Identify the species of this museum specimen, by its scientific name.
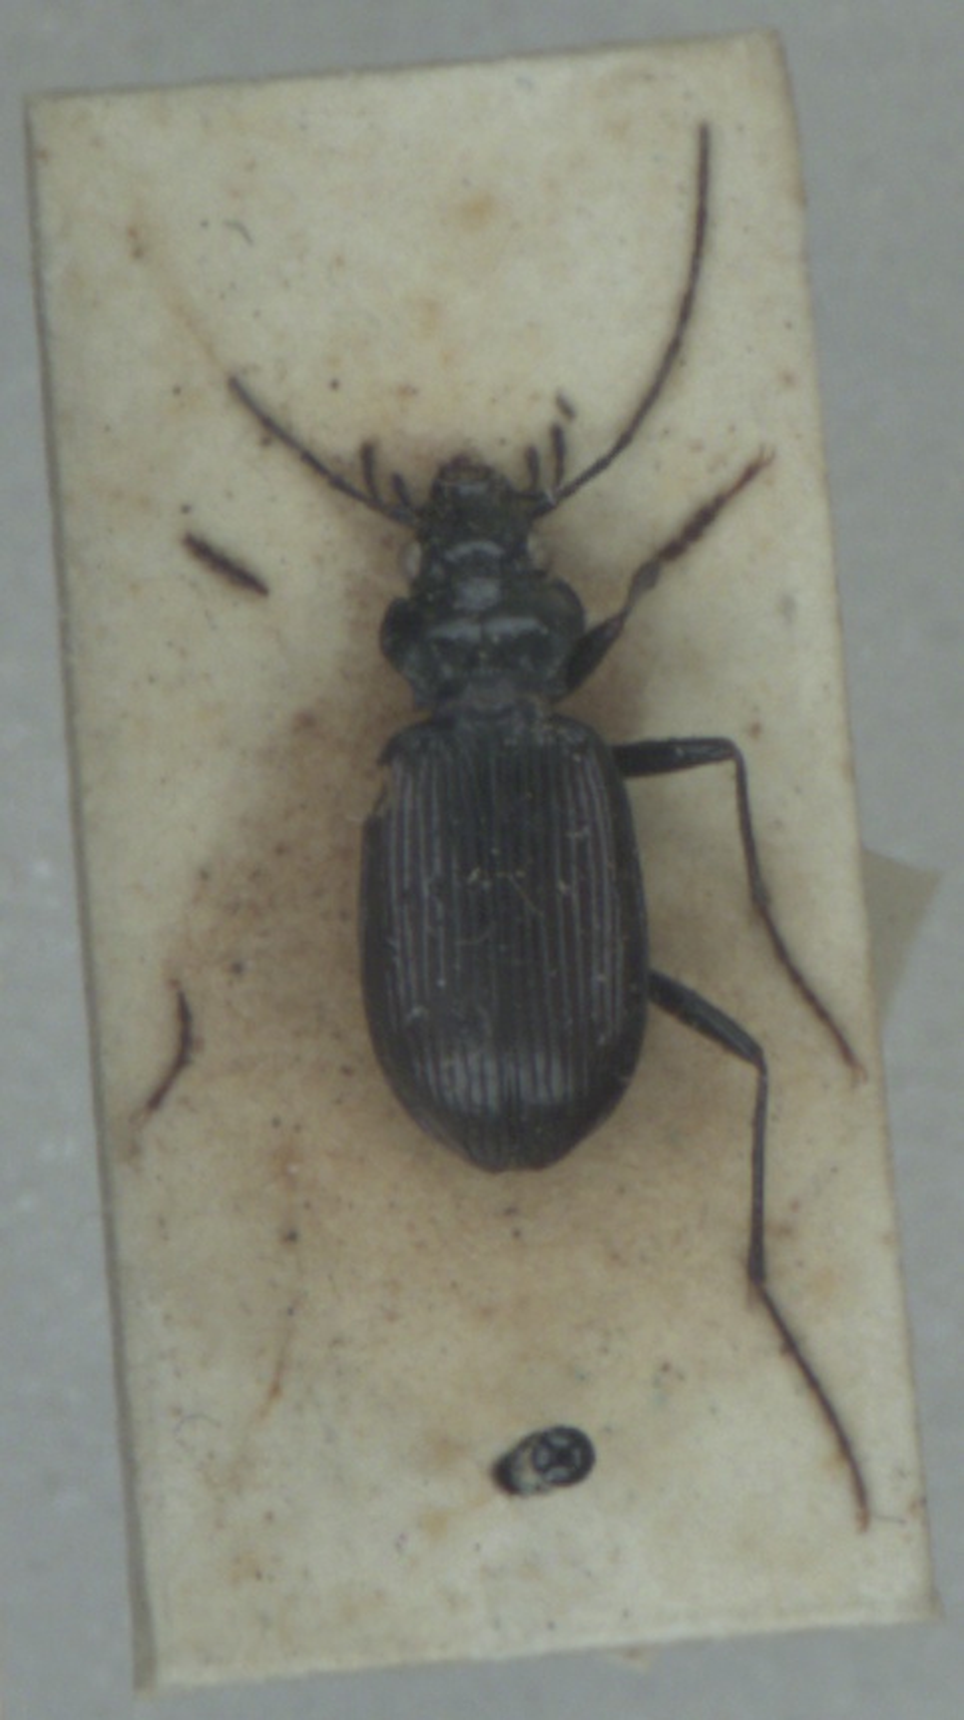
Nebria brevicollis
